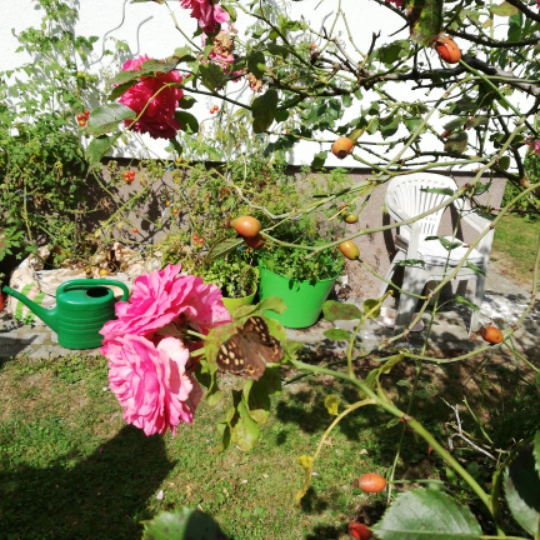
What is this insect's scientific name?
Pararge aegeria
